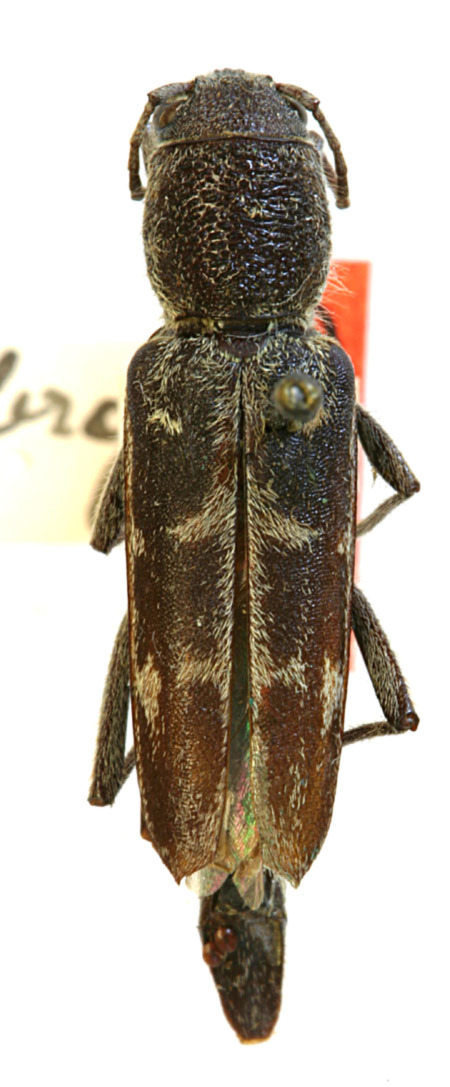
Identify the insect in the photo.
Xylotrechus salebrosus (also Xylotrechus sagittatus)
